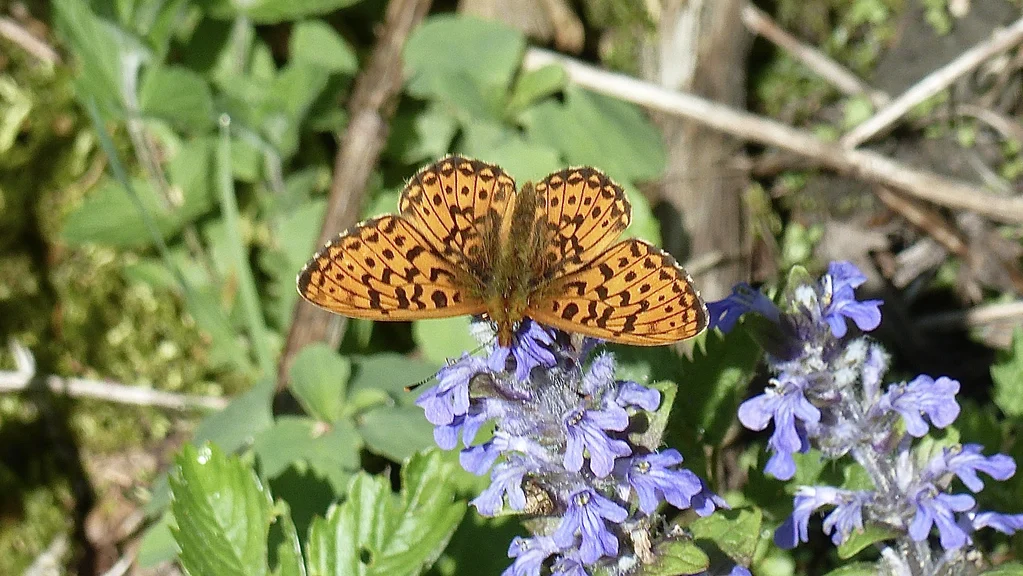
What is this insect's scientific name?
Boloria euphrosyne (also Clossiana euphrosyne)
